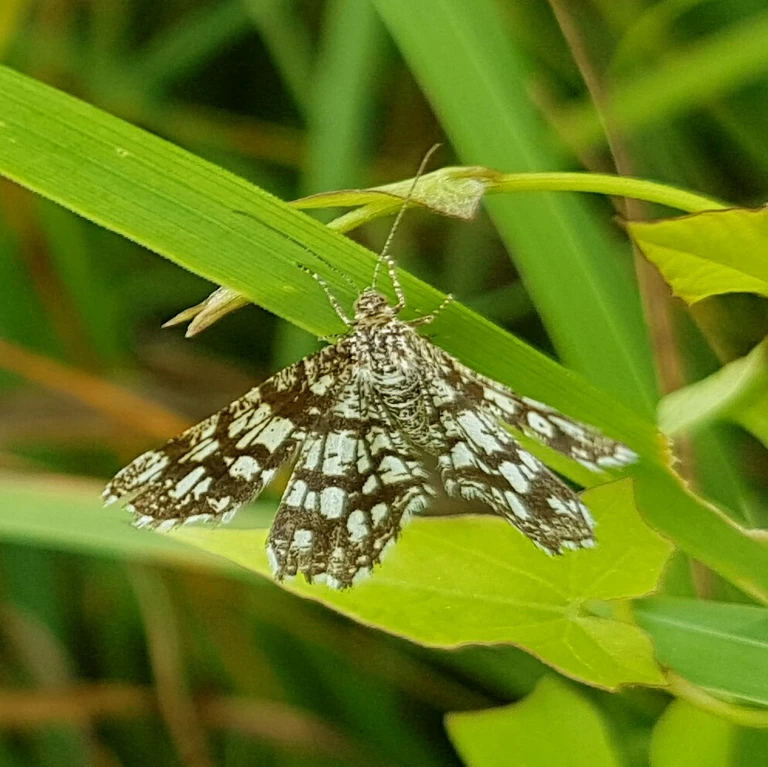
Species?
Chiasmia clathrata
